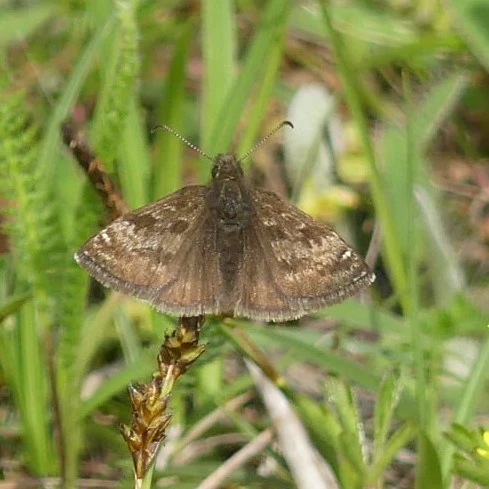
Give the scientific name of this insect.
Erynnis tages
